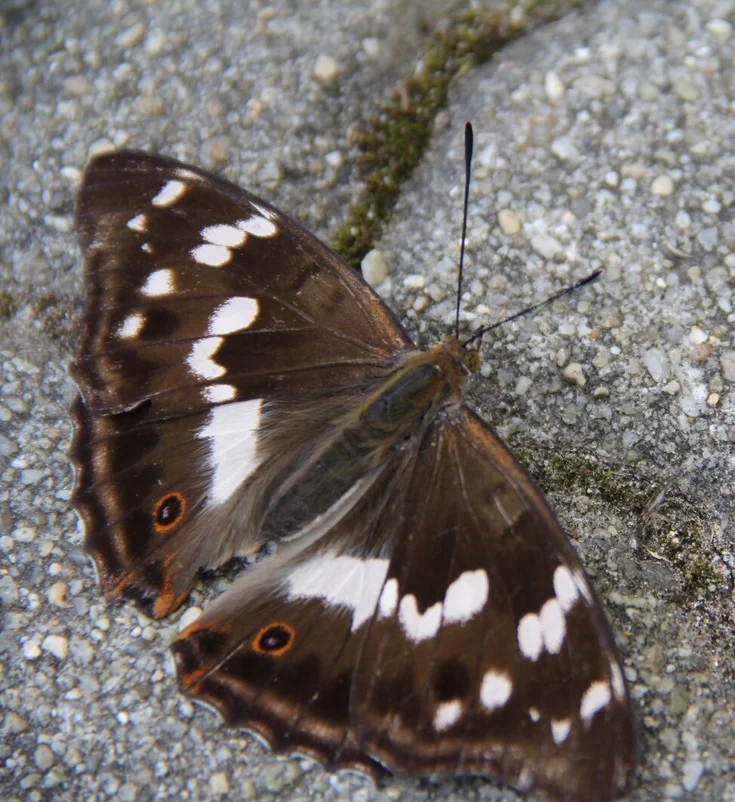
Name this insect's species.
Apatura iris
